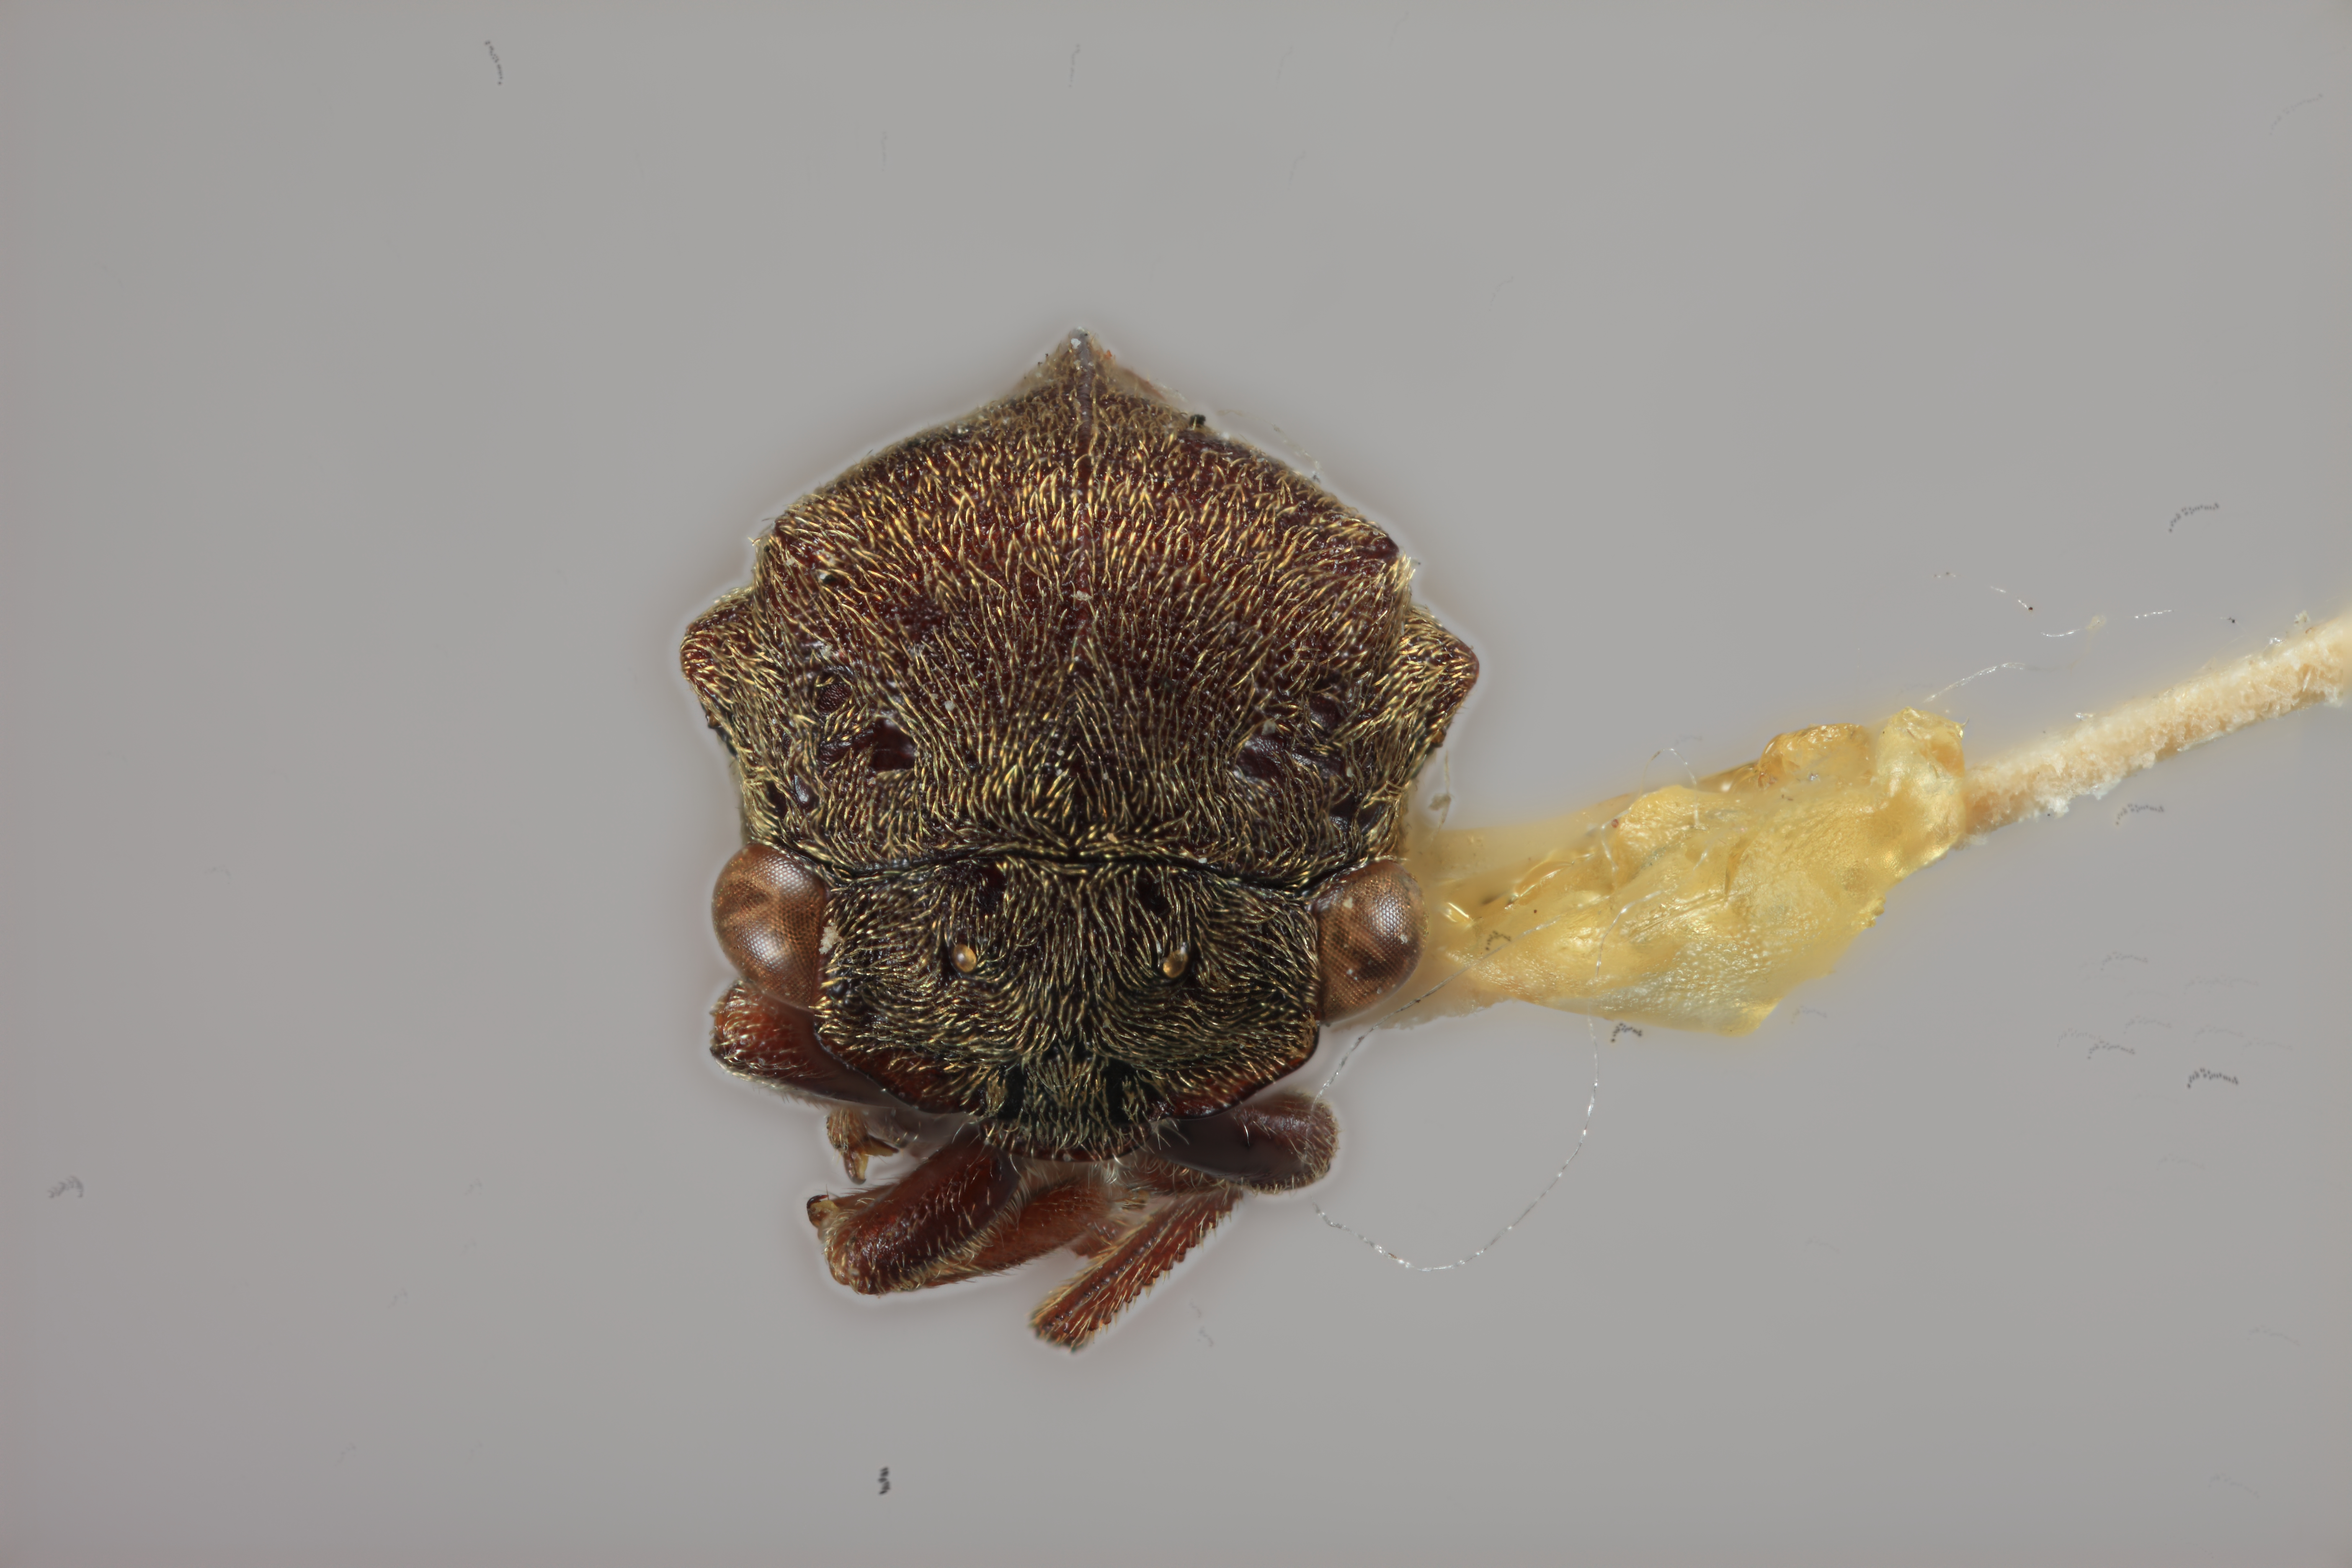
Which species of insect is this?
Gargara dorsata
